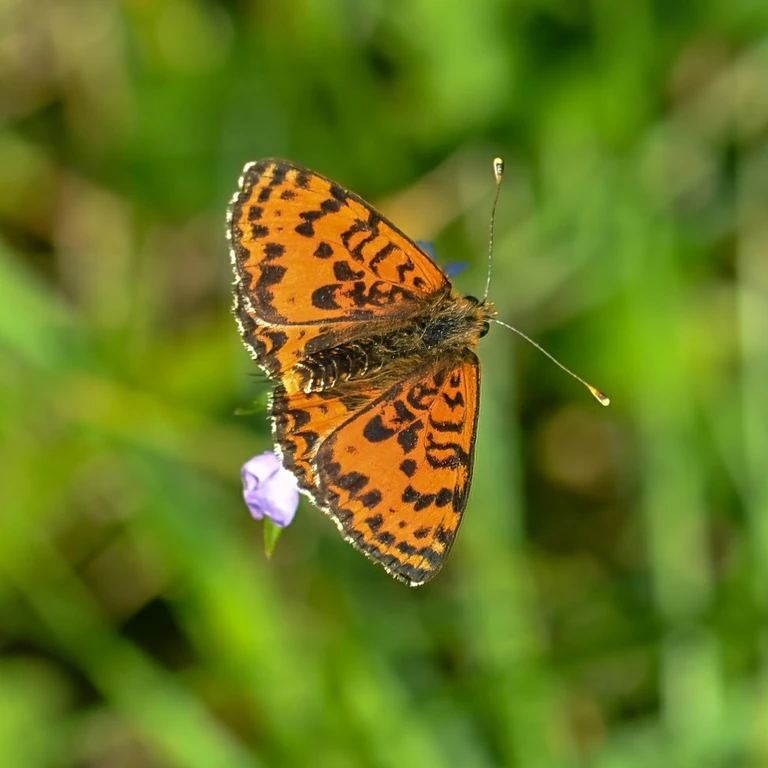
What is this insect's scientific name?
Melitaea didyma
